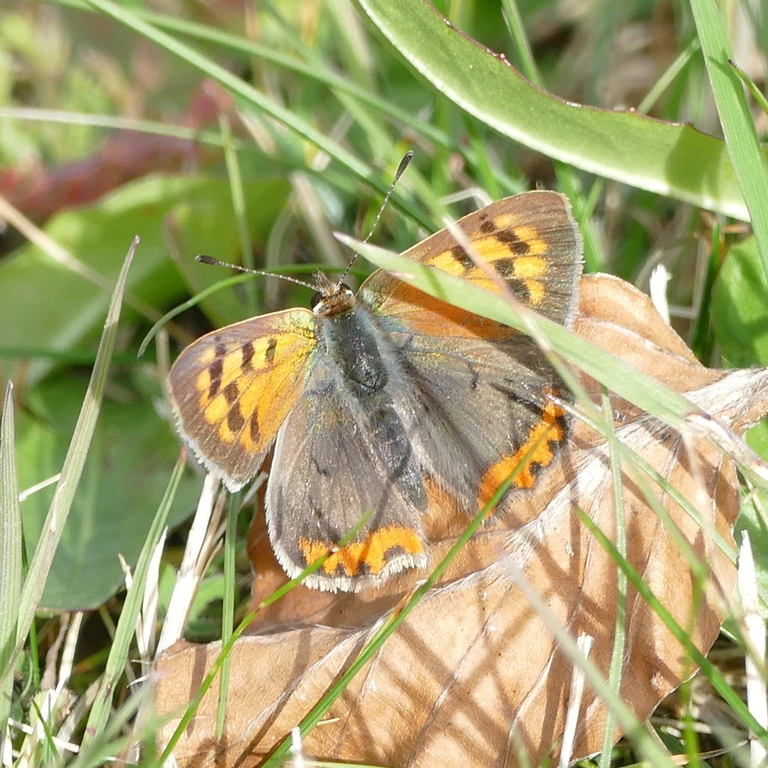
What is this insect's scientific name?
Lycaena phlaeas
